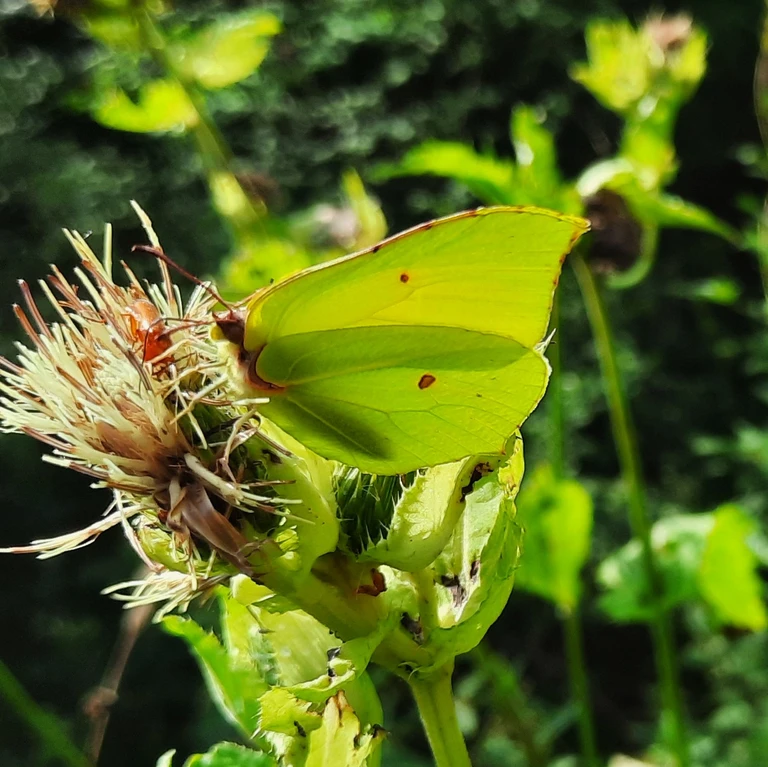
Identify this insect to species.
Gonepteryx rhamni
